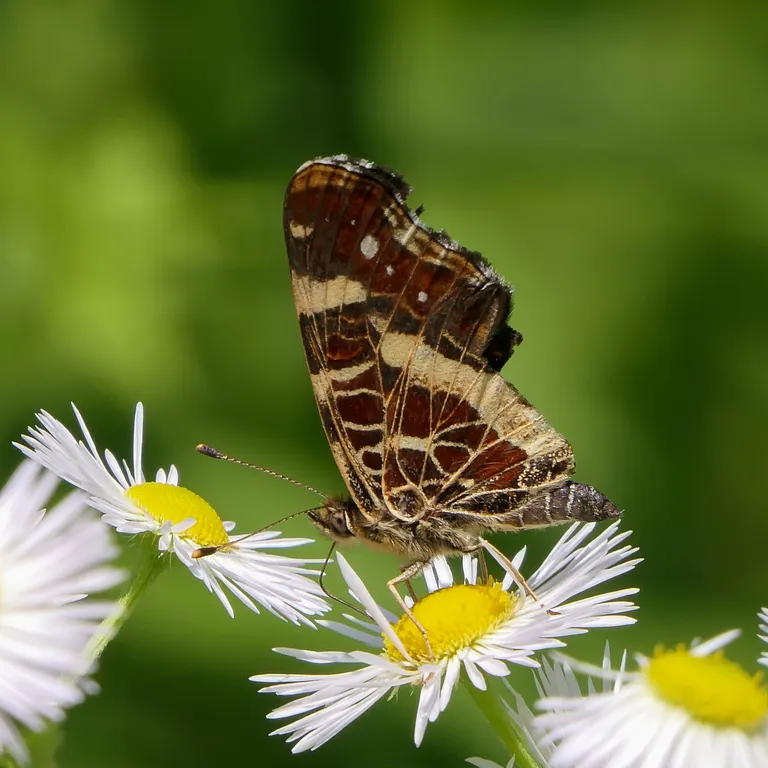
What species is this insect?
Araschnia levana
